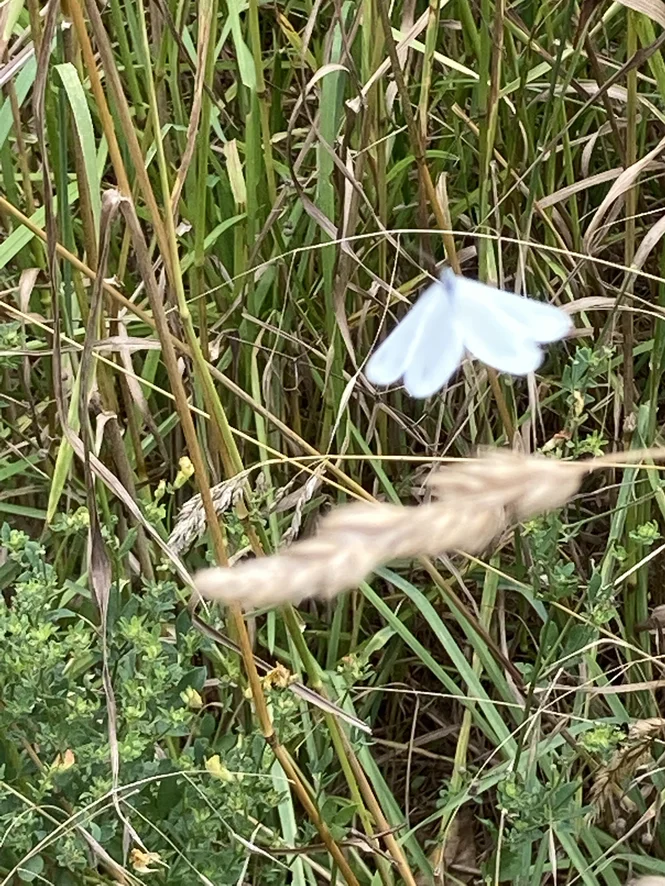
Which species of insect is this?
Leptidea sinapis/juvernica
